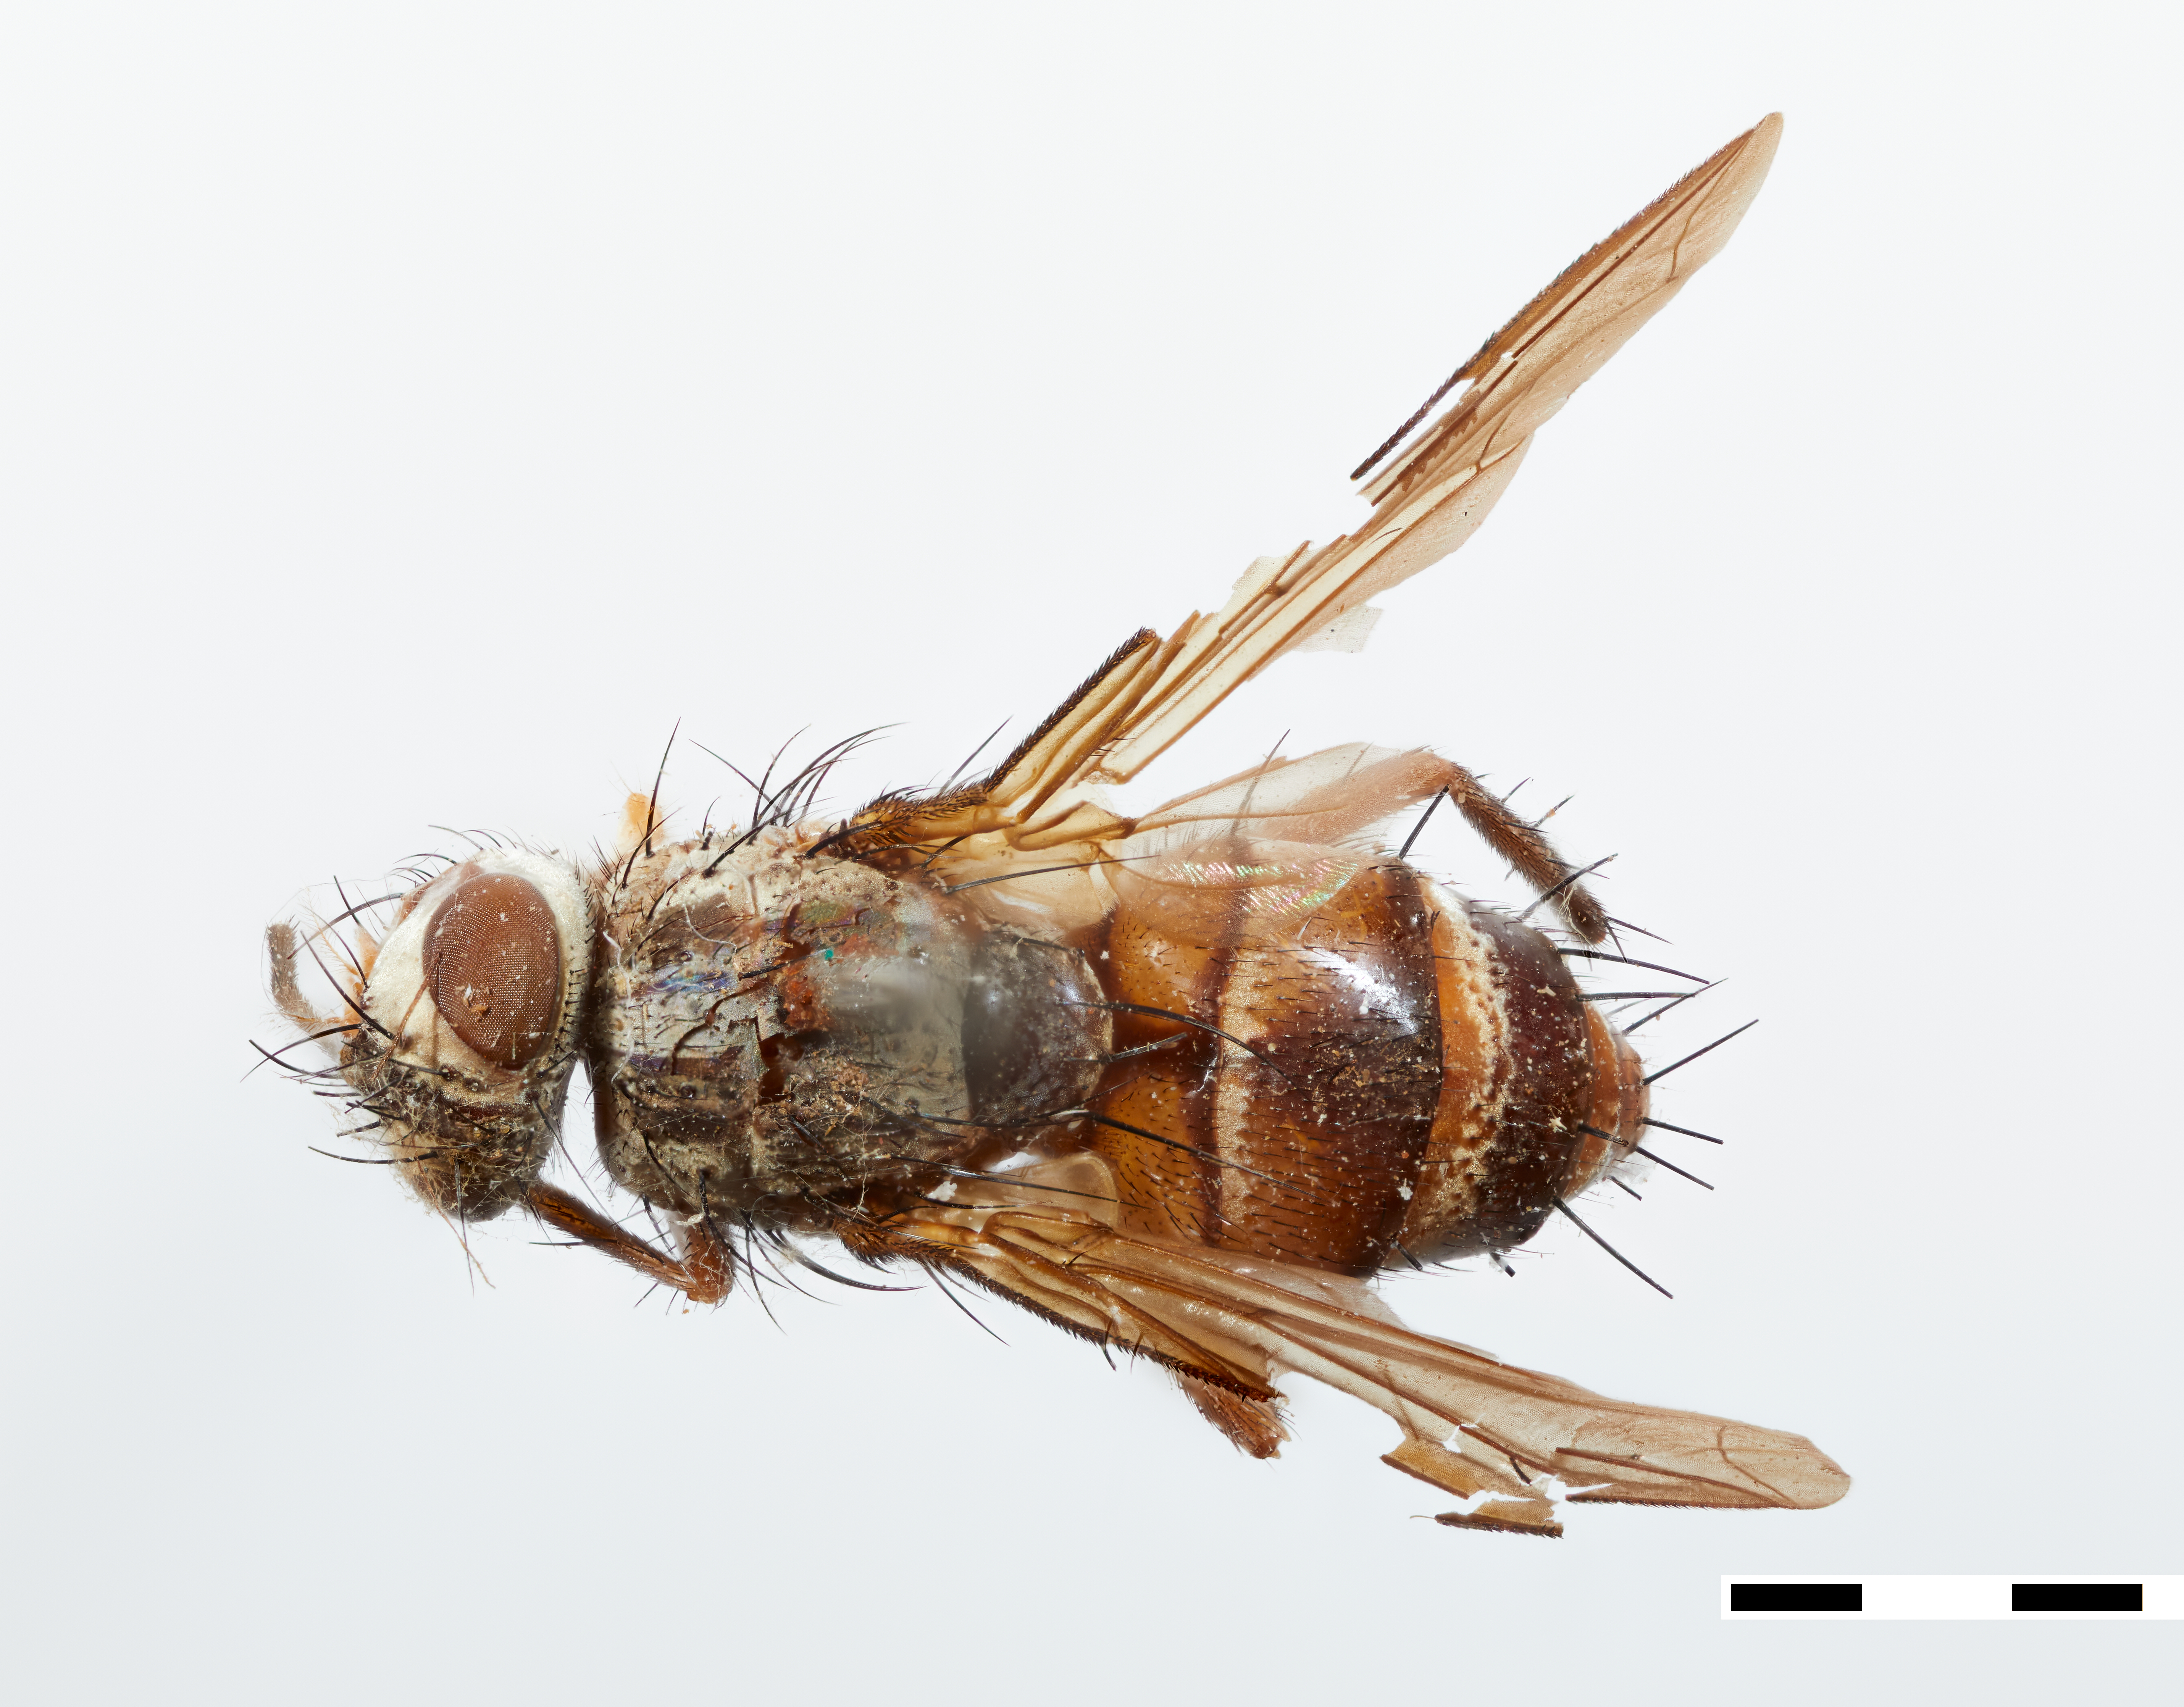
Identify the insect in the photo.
Asbellopsis luzonensis
